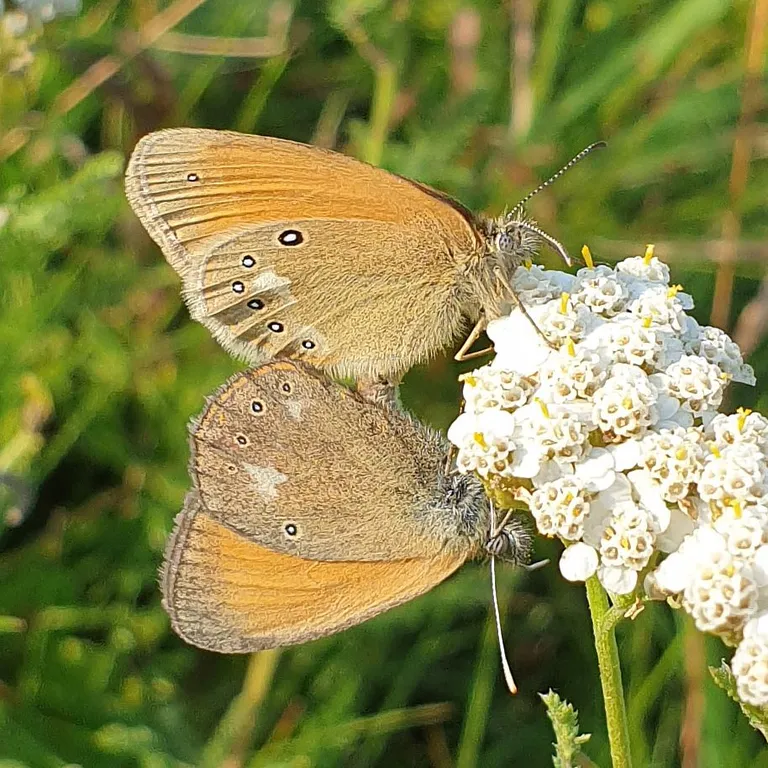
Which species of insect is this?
Coenonympha glycerion (also Coenonympha iphis)
